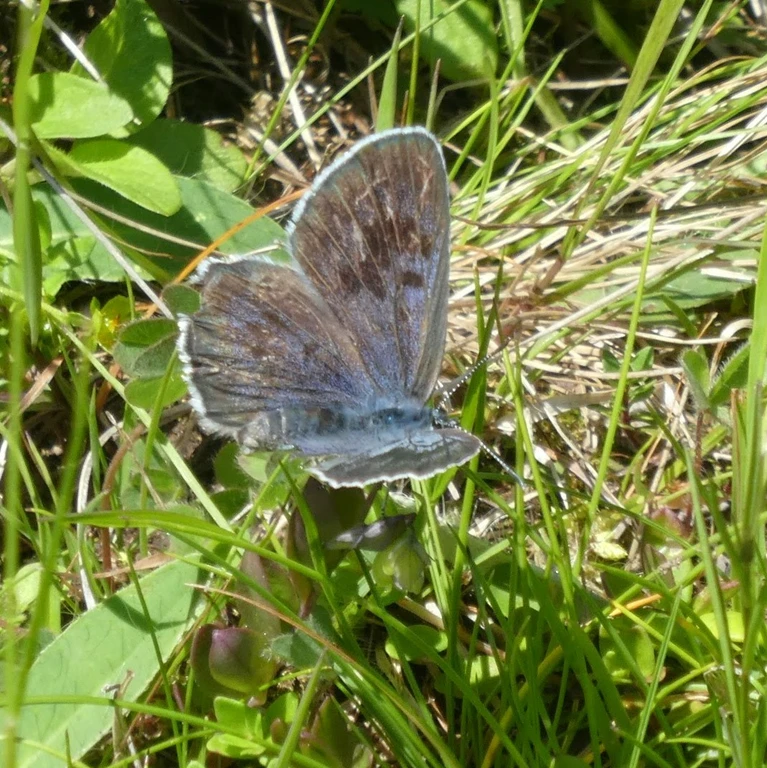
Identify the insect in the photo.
Phengaris arion (also Maculinea arion)
